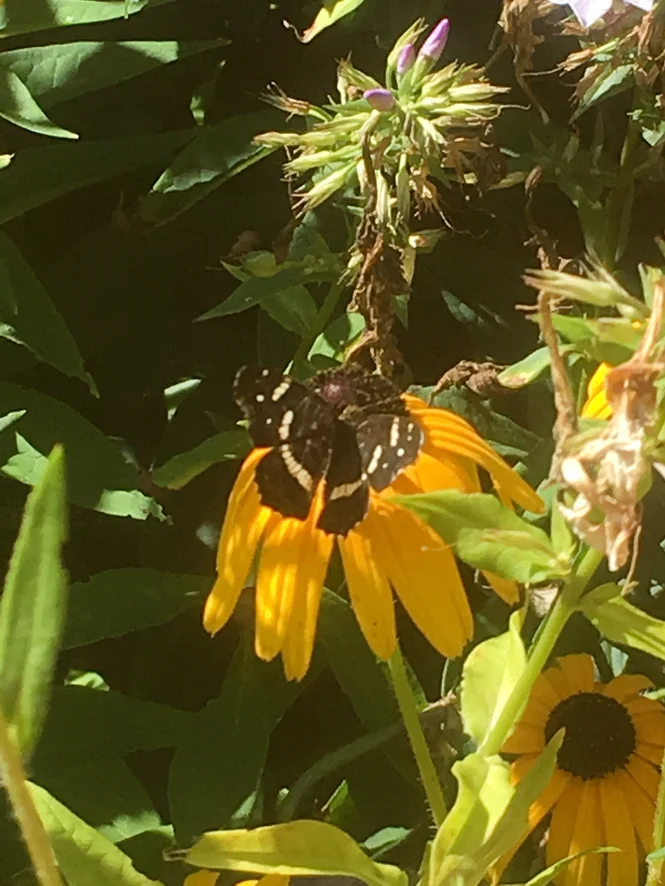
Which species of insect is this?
Araschnia levana
